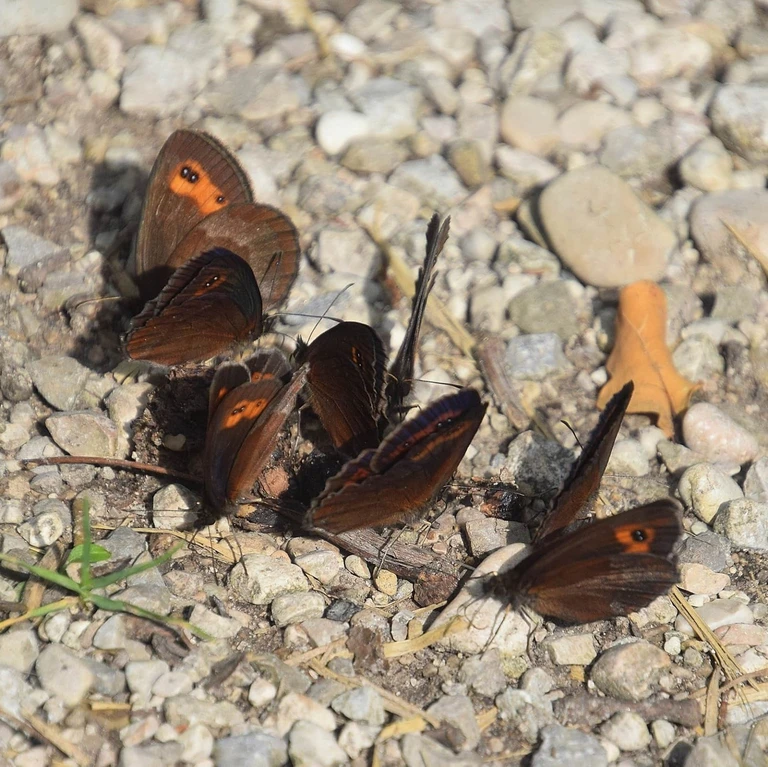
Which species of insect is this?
Erebia aethiops
